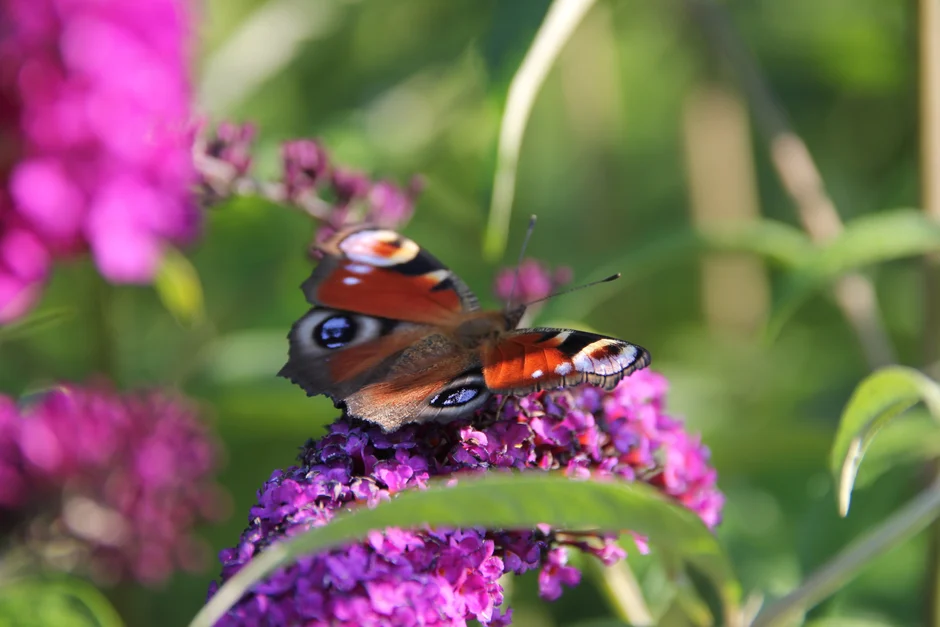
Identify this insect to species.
Aglais io
